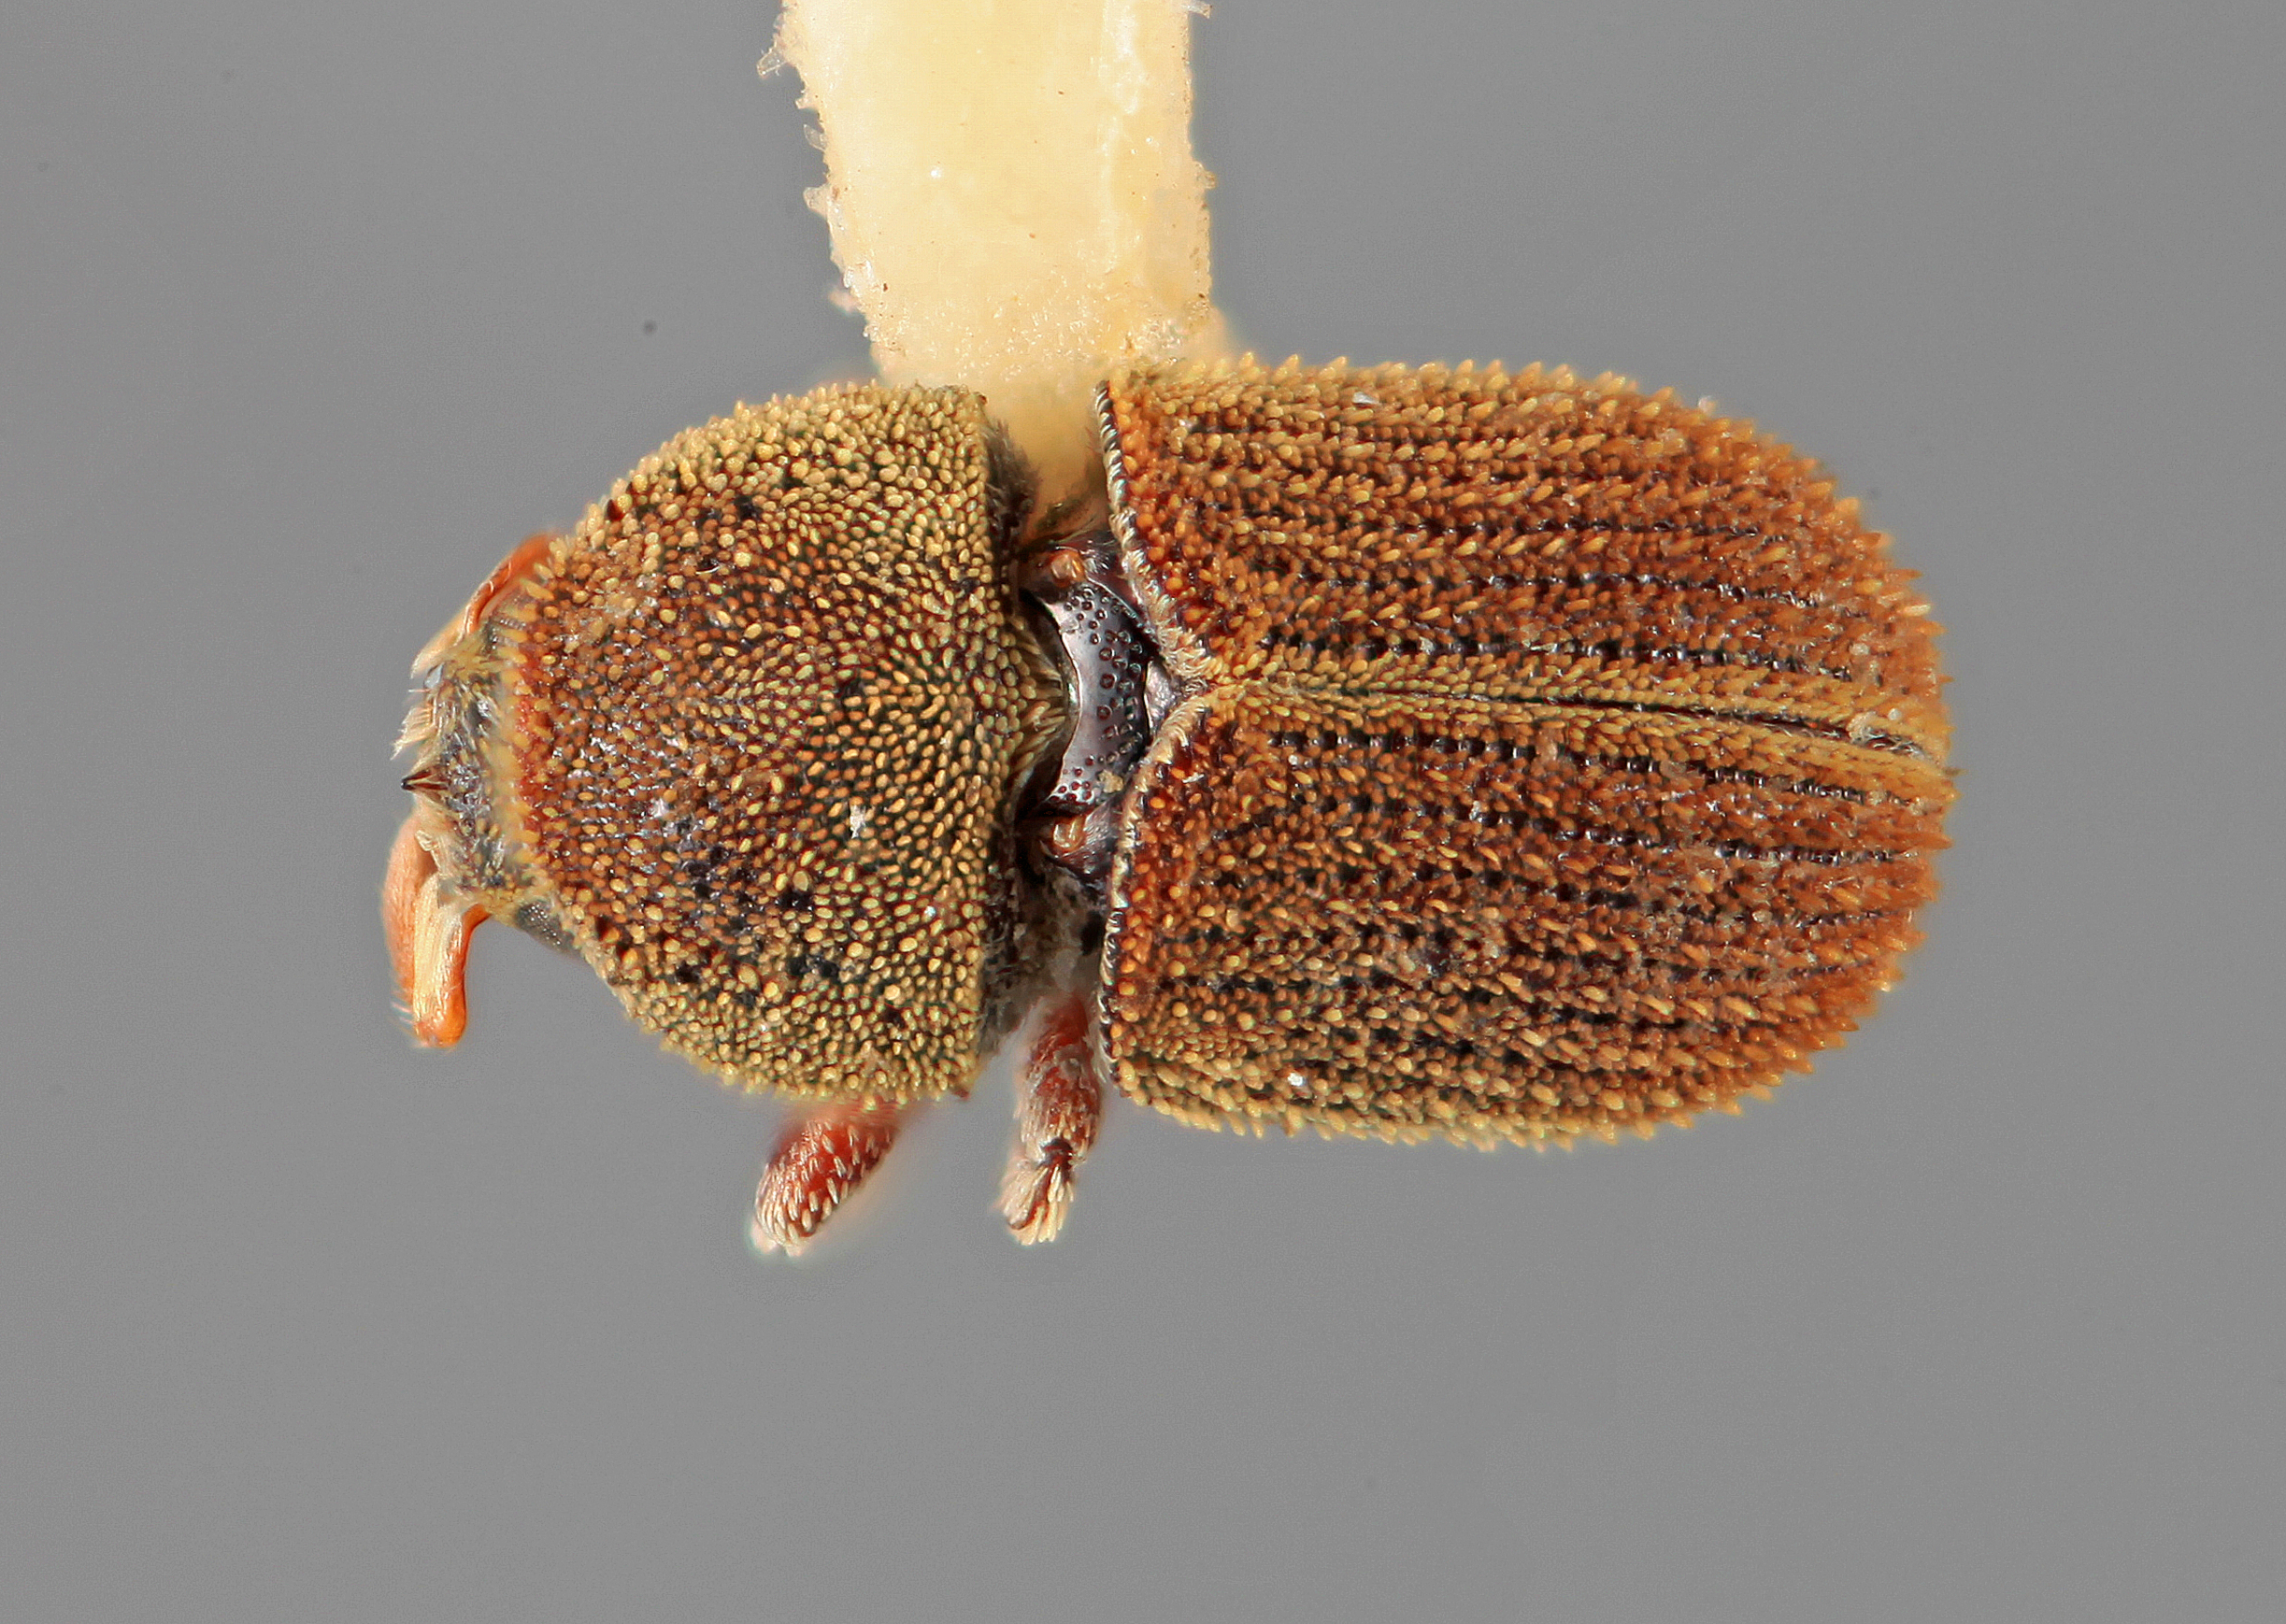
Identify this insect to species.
Chramesus secus
